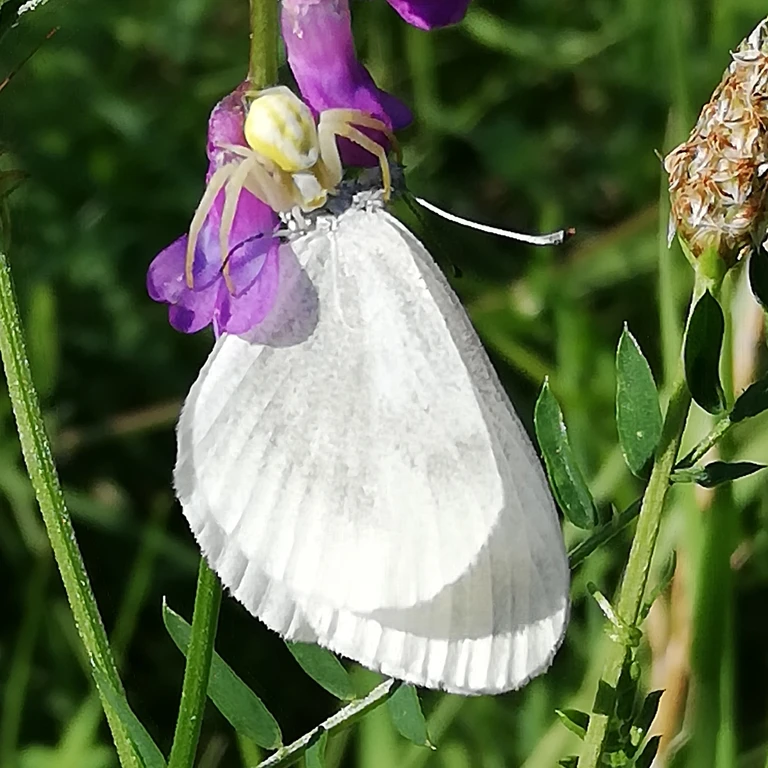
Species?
Leptidea sinapis/juvernica
